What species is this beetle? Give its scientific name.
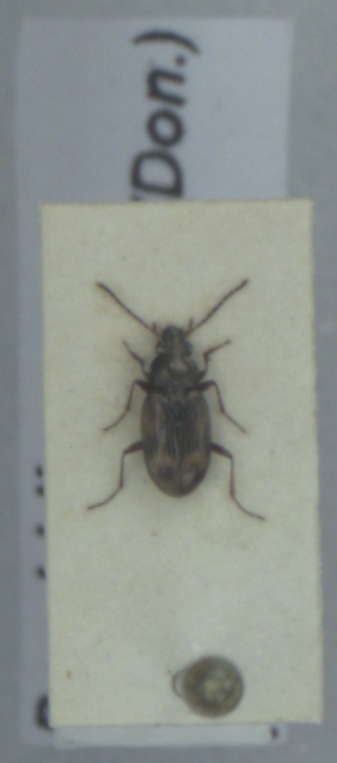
Bembidion semipunctatum
